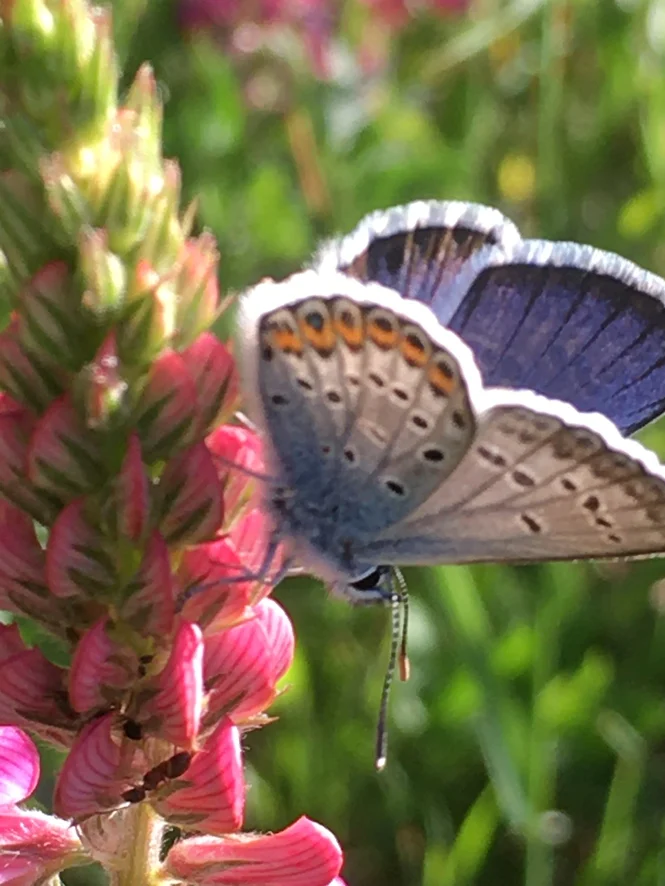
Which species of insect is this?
Plebejus argus
